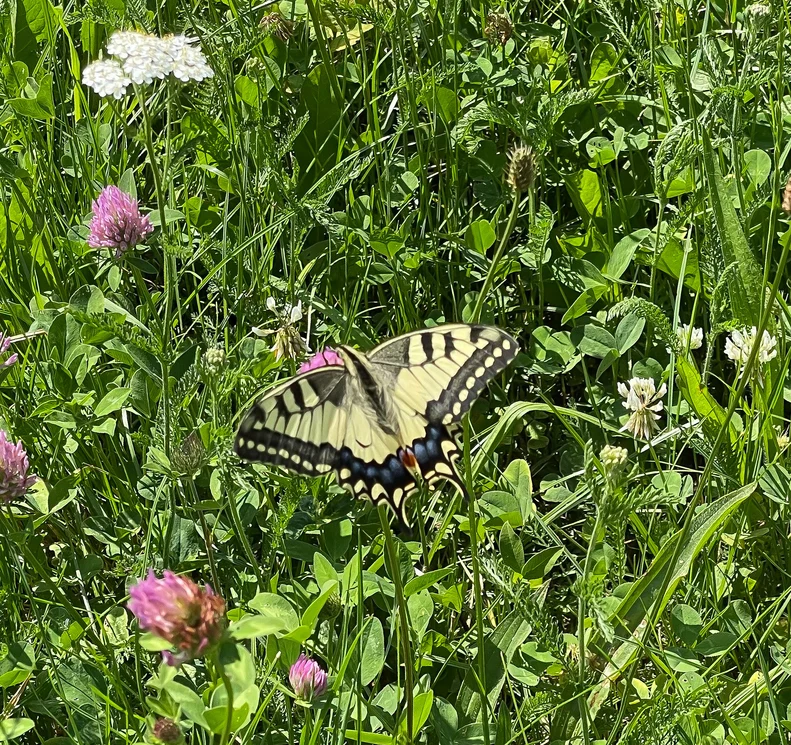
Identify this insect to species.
Papilio machaon
